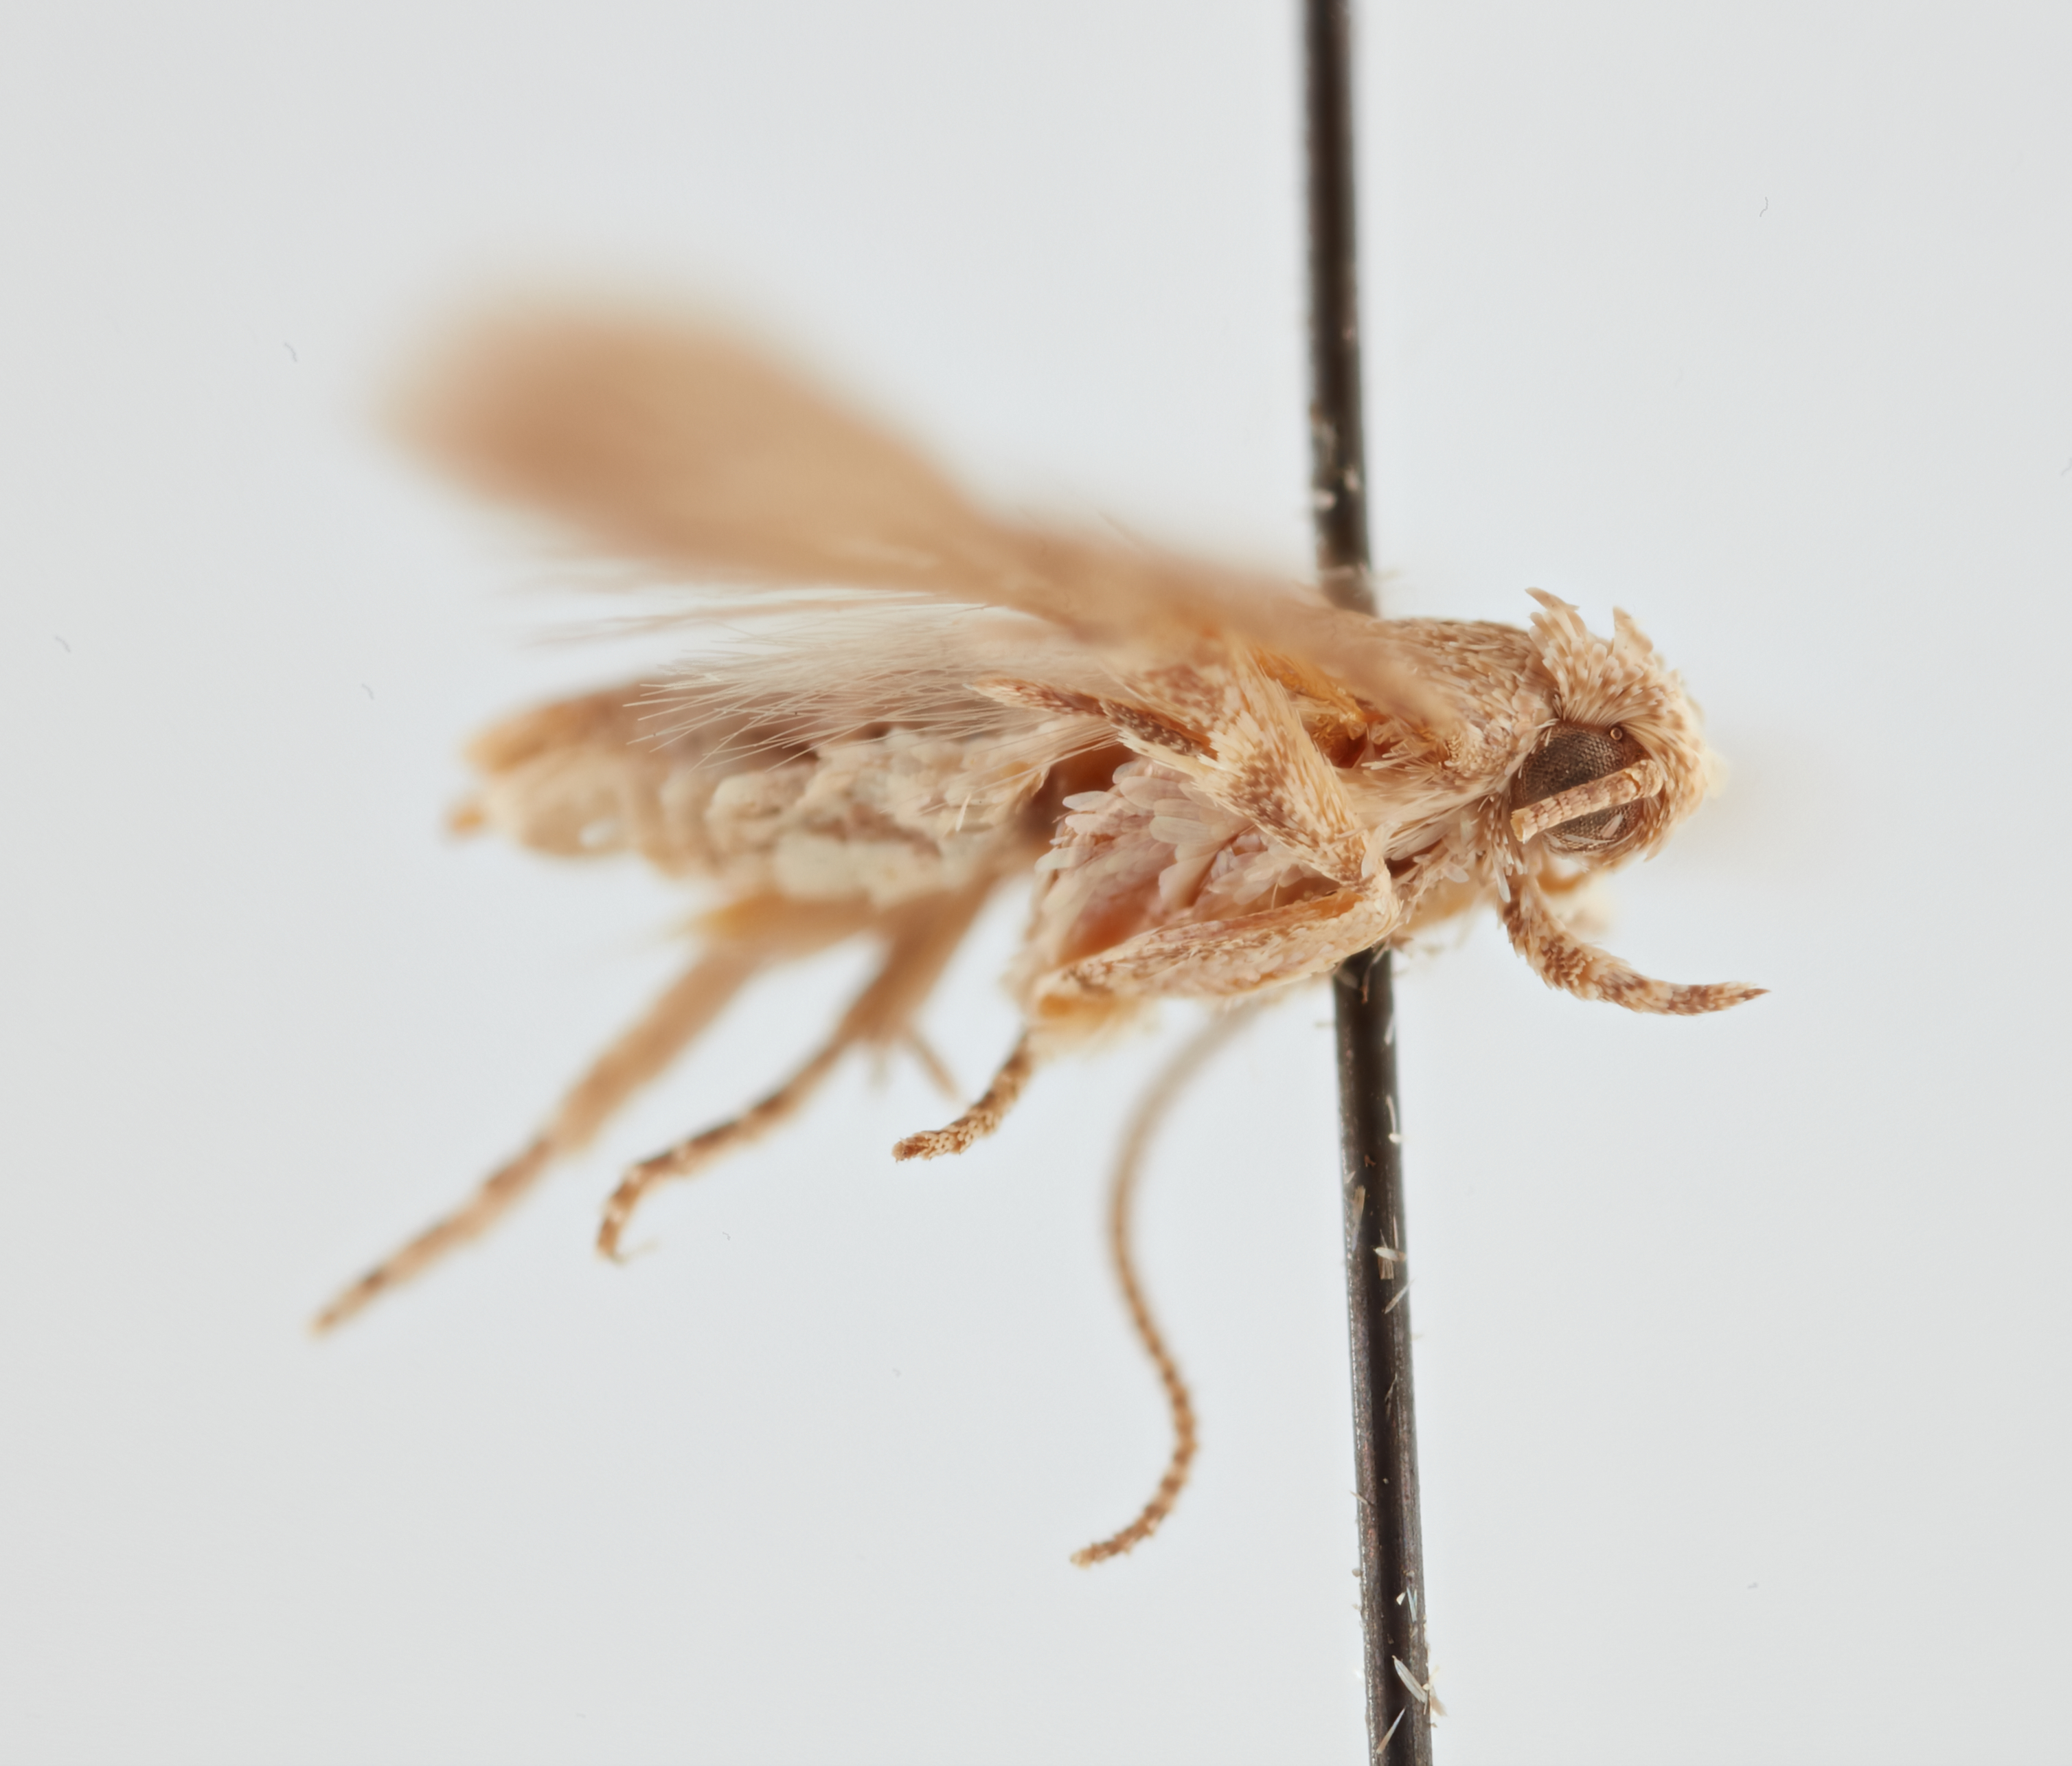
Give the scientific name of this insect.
Keiferia lycopersicella
